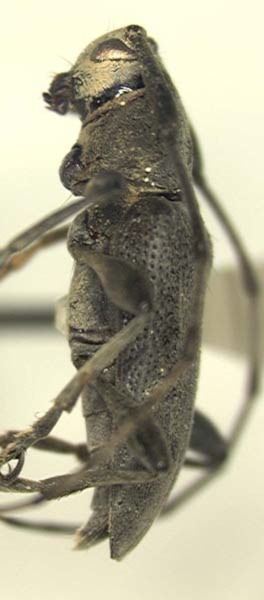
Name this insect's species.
Canidia giesberti
